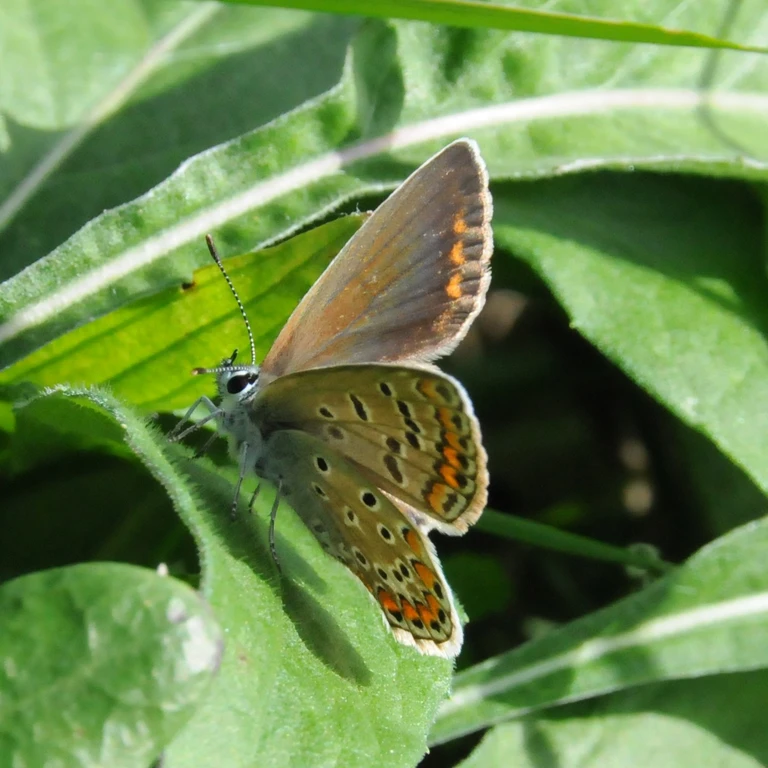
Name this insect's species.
Polyommatus icarus
